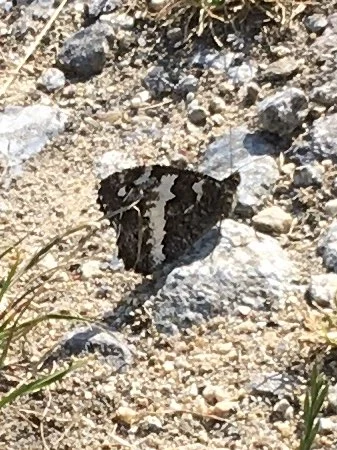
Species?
Brintesia circe
